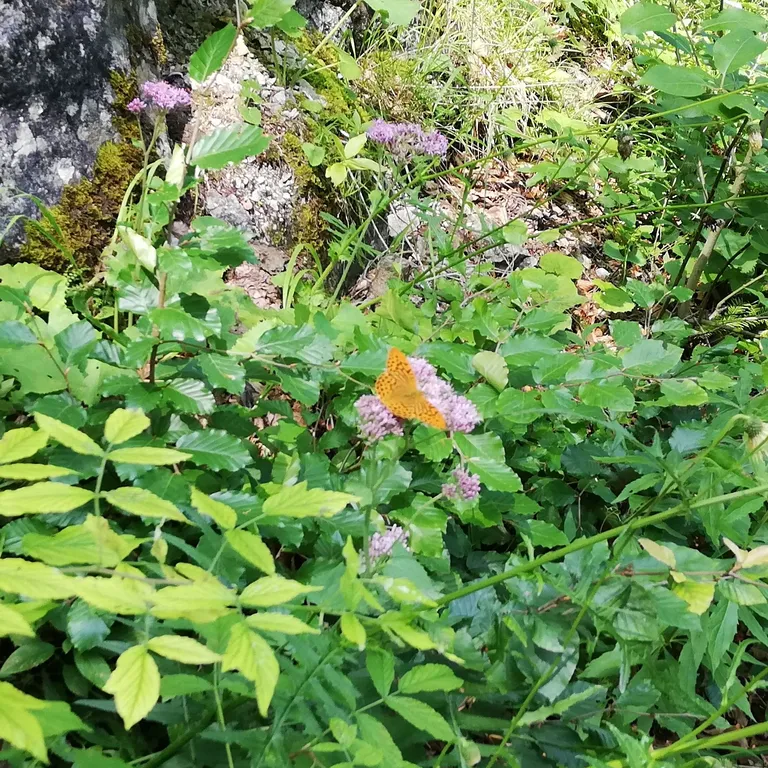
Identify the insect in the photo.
Argynnis paphia
